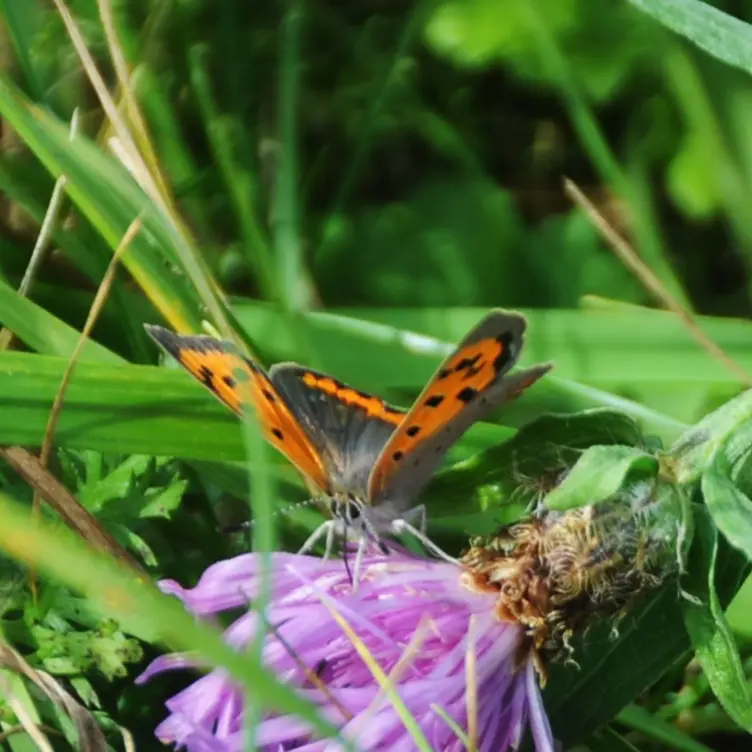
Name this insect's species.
Lycaena phlaeas
